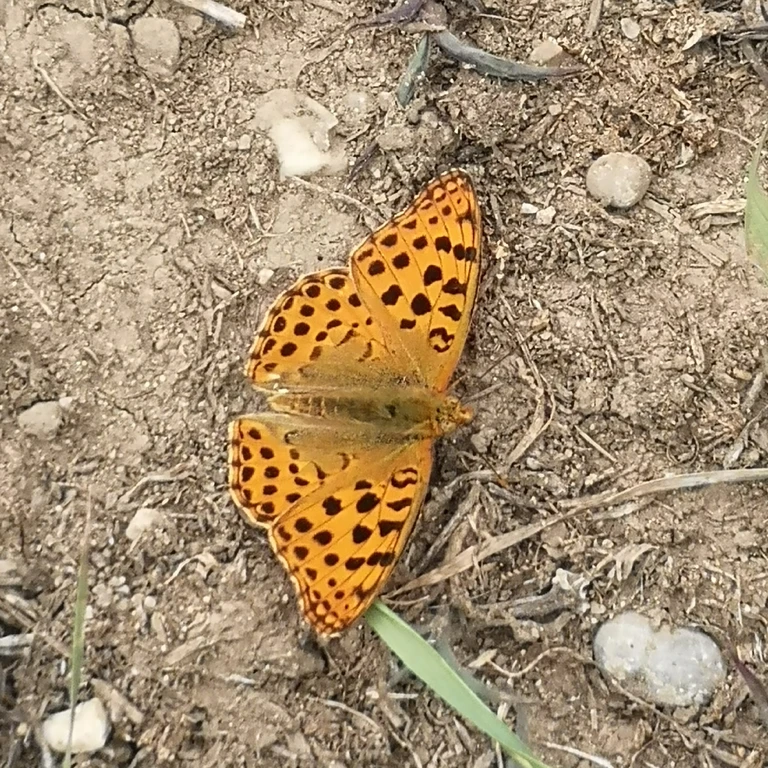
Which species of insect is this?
Issoria lathonia
